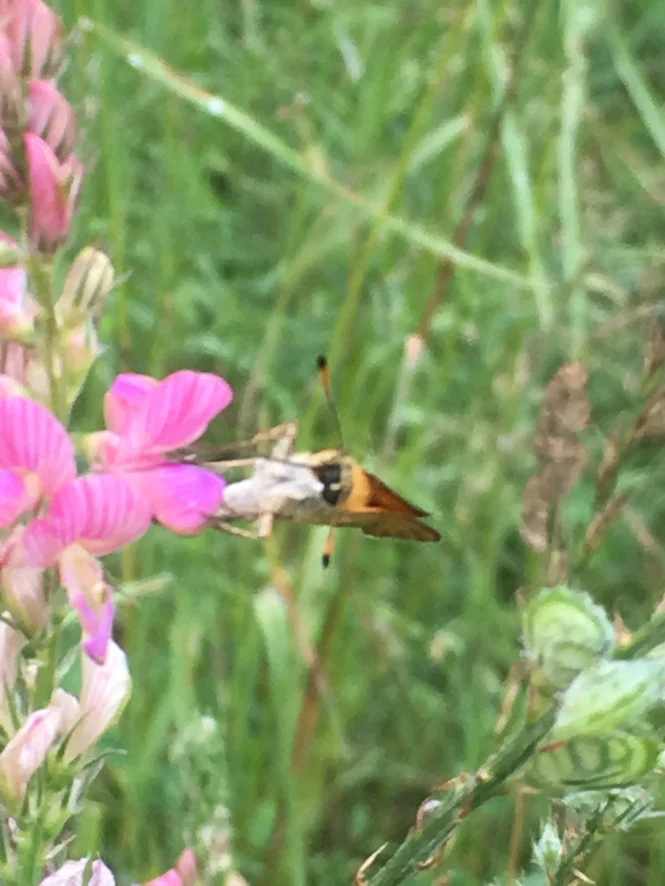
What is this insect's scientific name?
Thymelicus lineola
